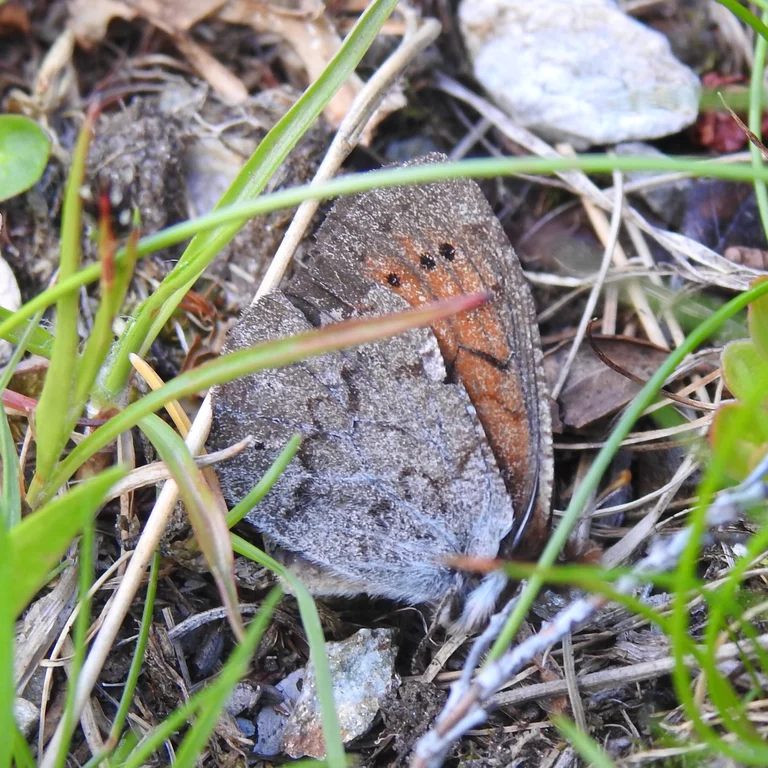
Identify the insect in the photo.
Erebia pandrose
